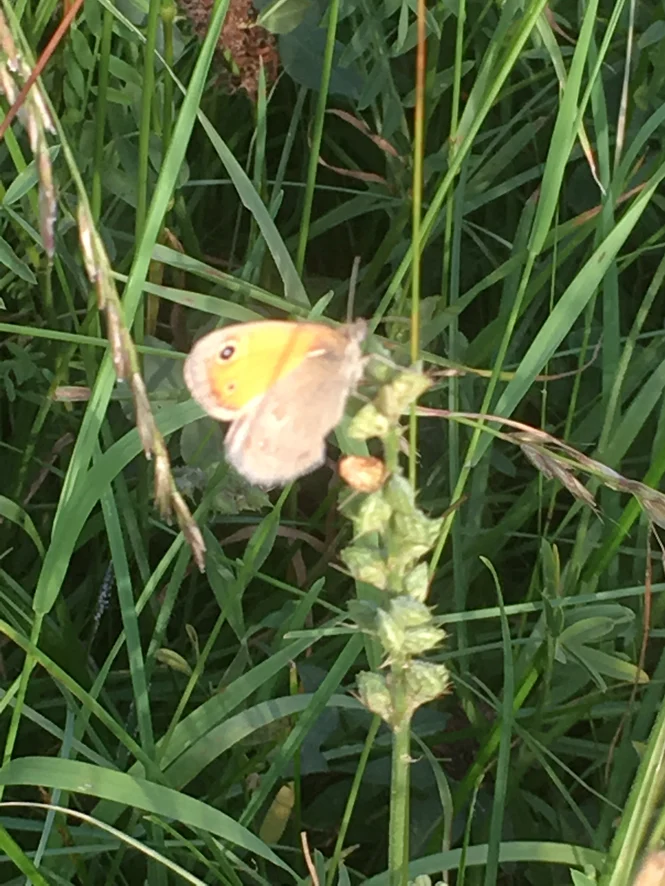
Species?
Coenonympha pamphilus
